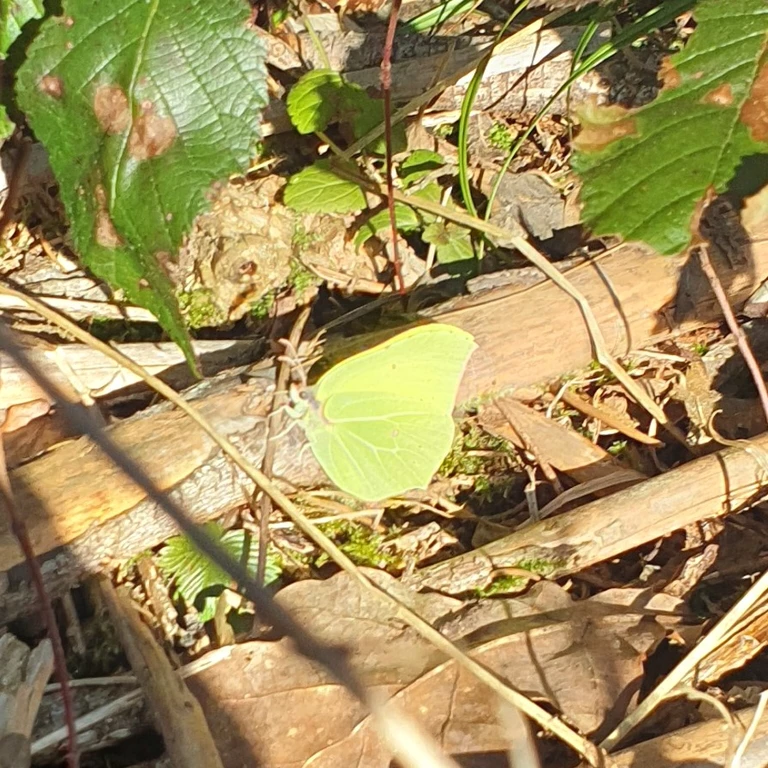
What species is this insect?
Gonepteryx rhamni
